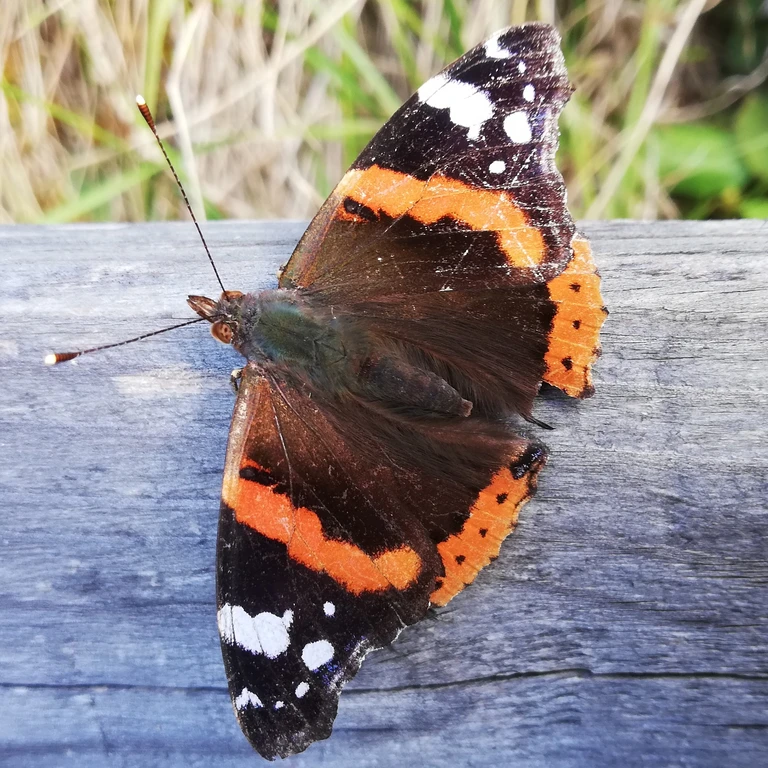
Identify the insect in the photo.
Vanessa atalanta
